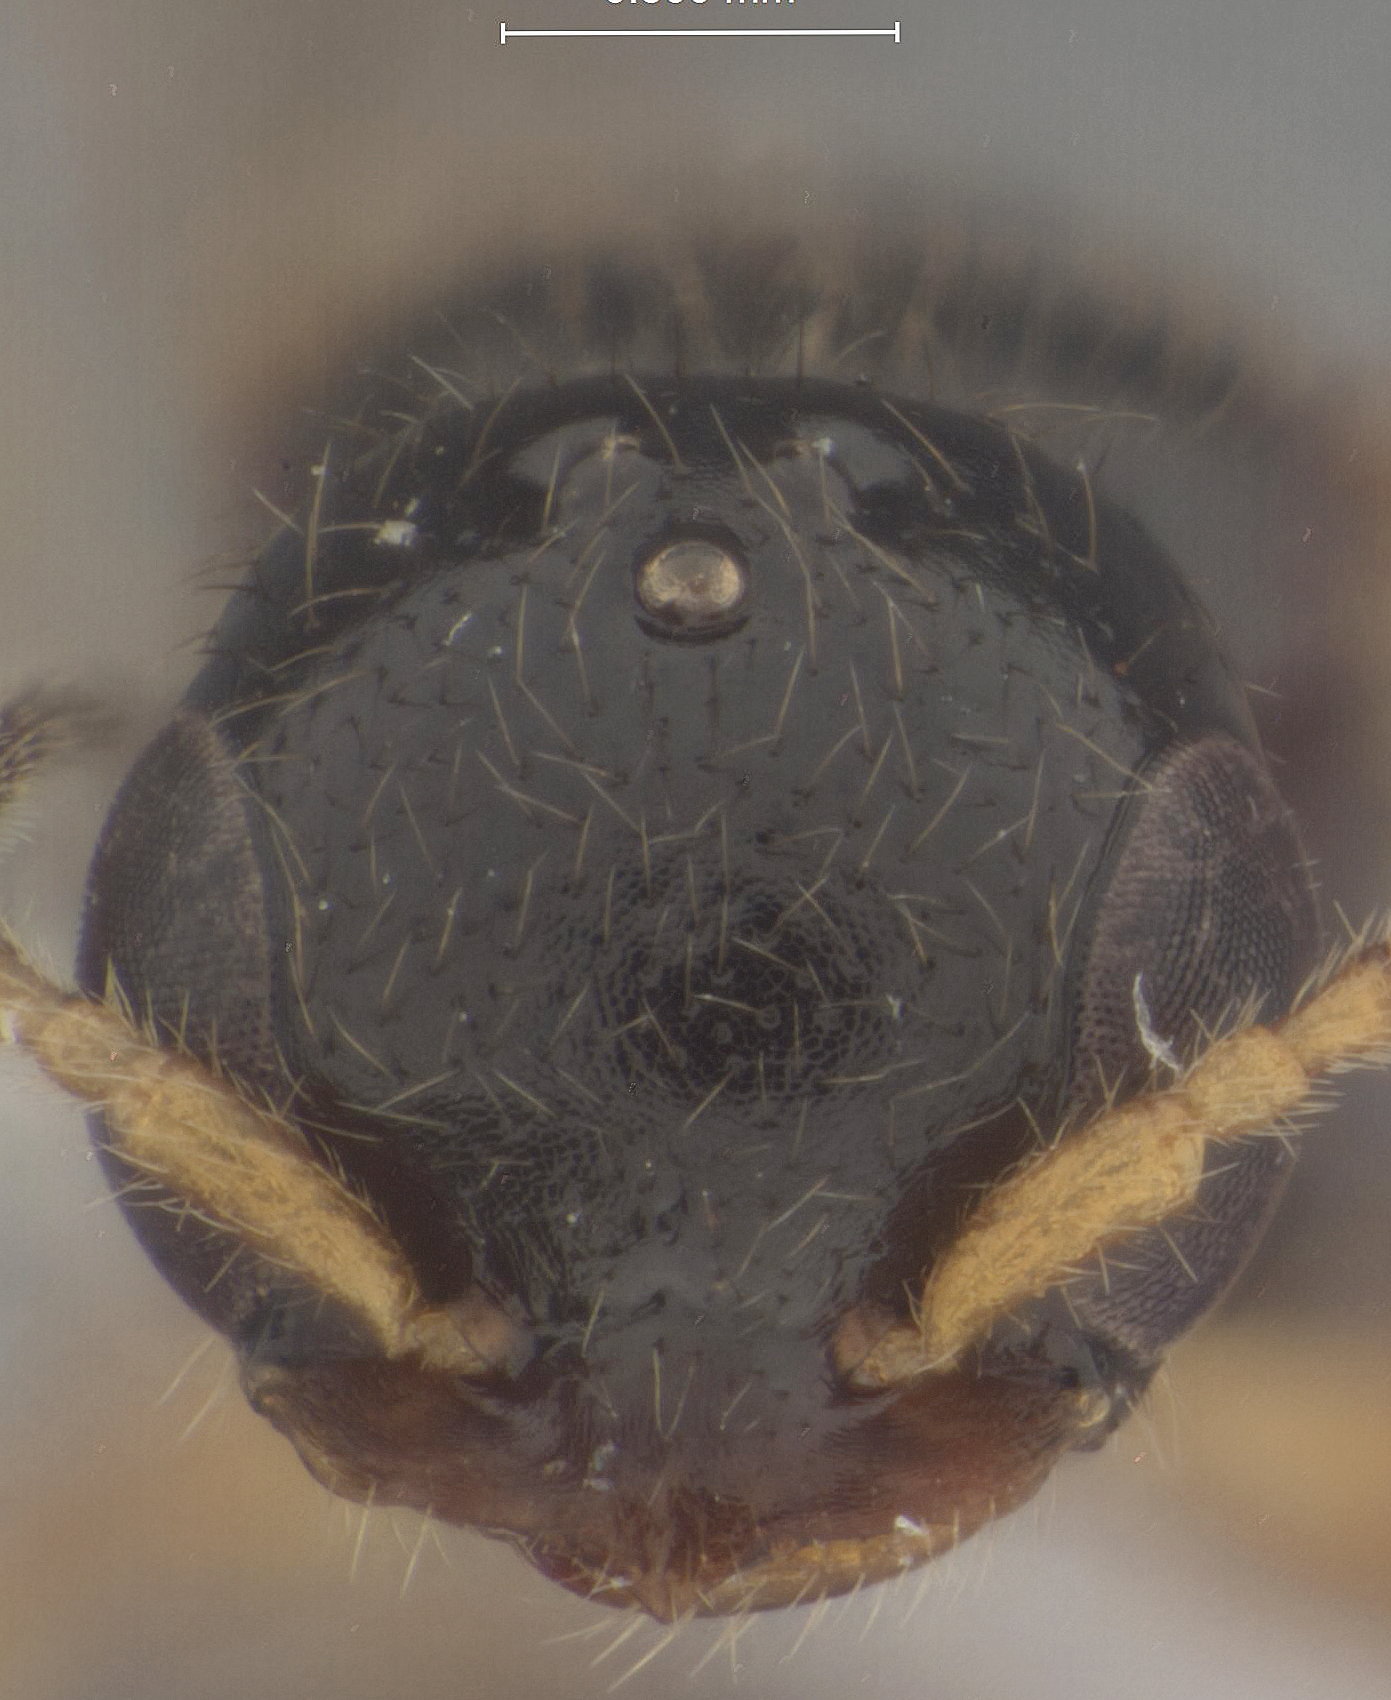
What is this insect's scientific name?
Dissomphalus cerutus
